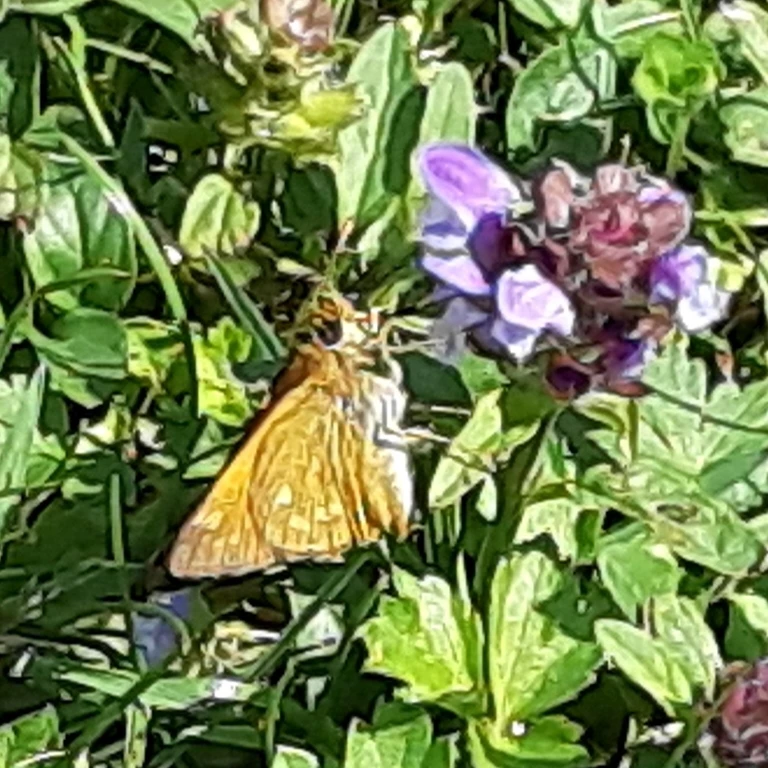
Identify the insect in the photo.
Ochlodes sylvanus (also Ochlodes venata)
